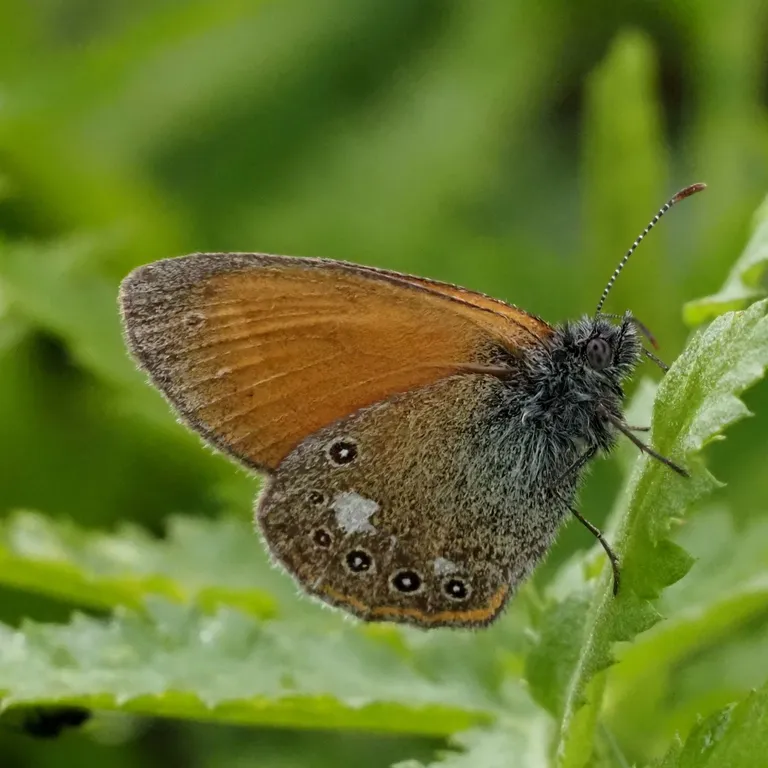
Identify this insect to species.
Coenonympha glycerion (also Coenonympha iphis)
